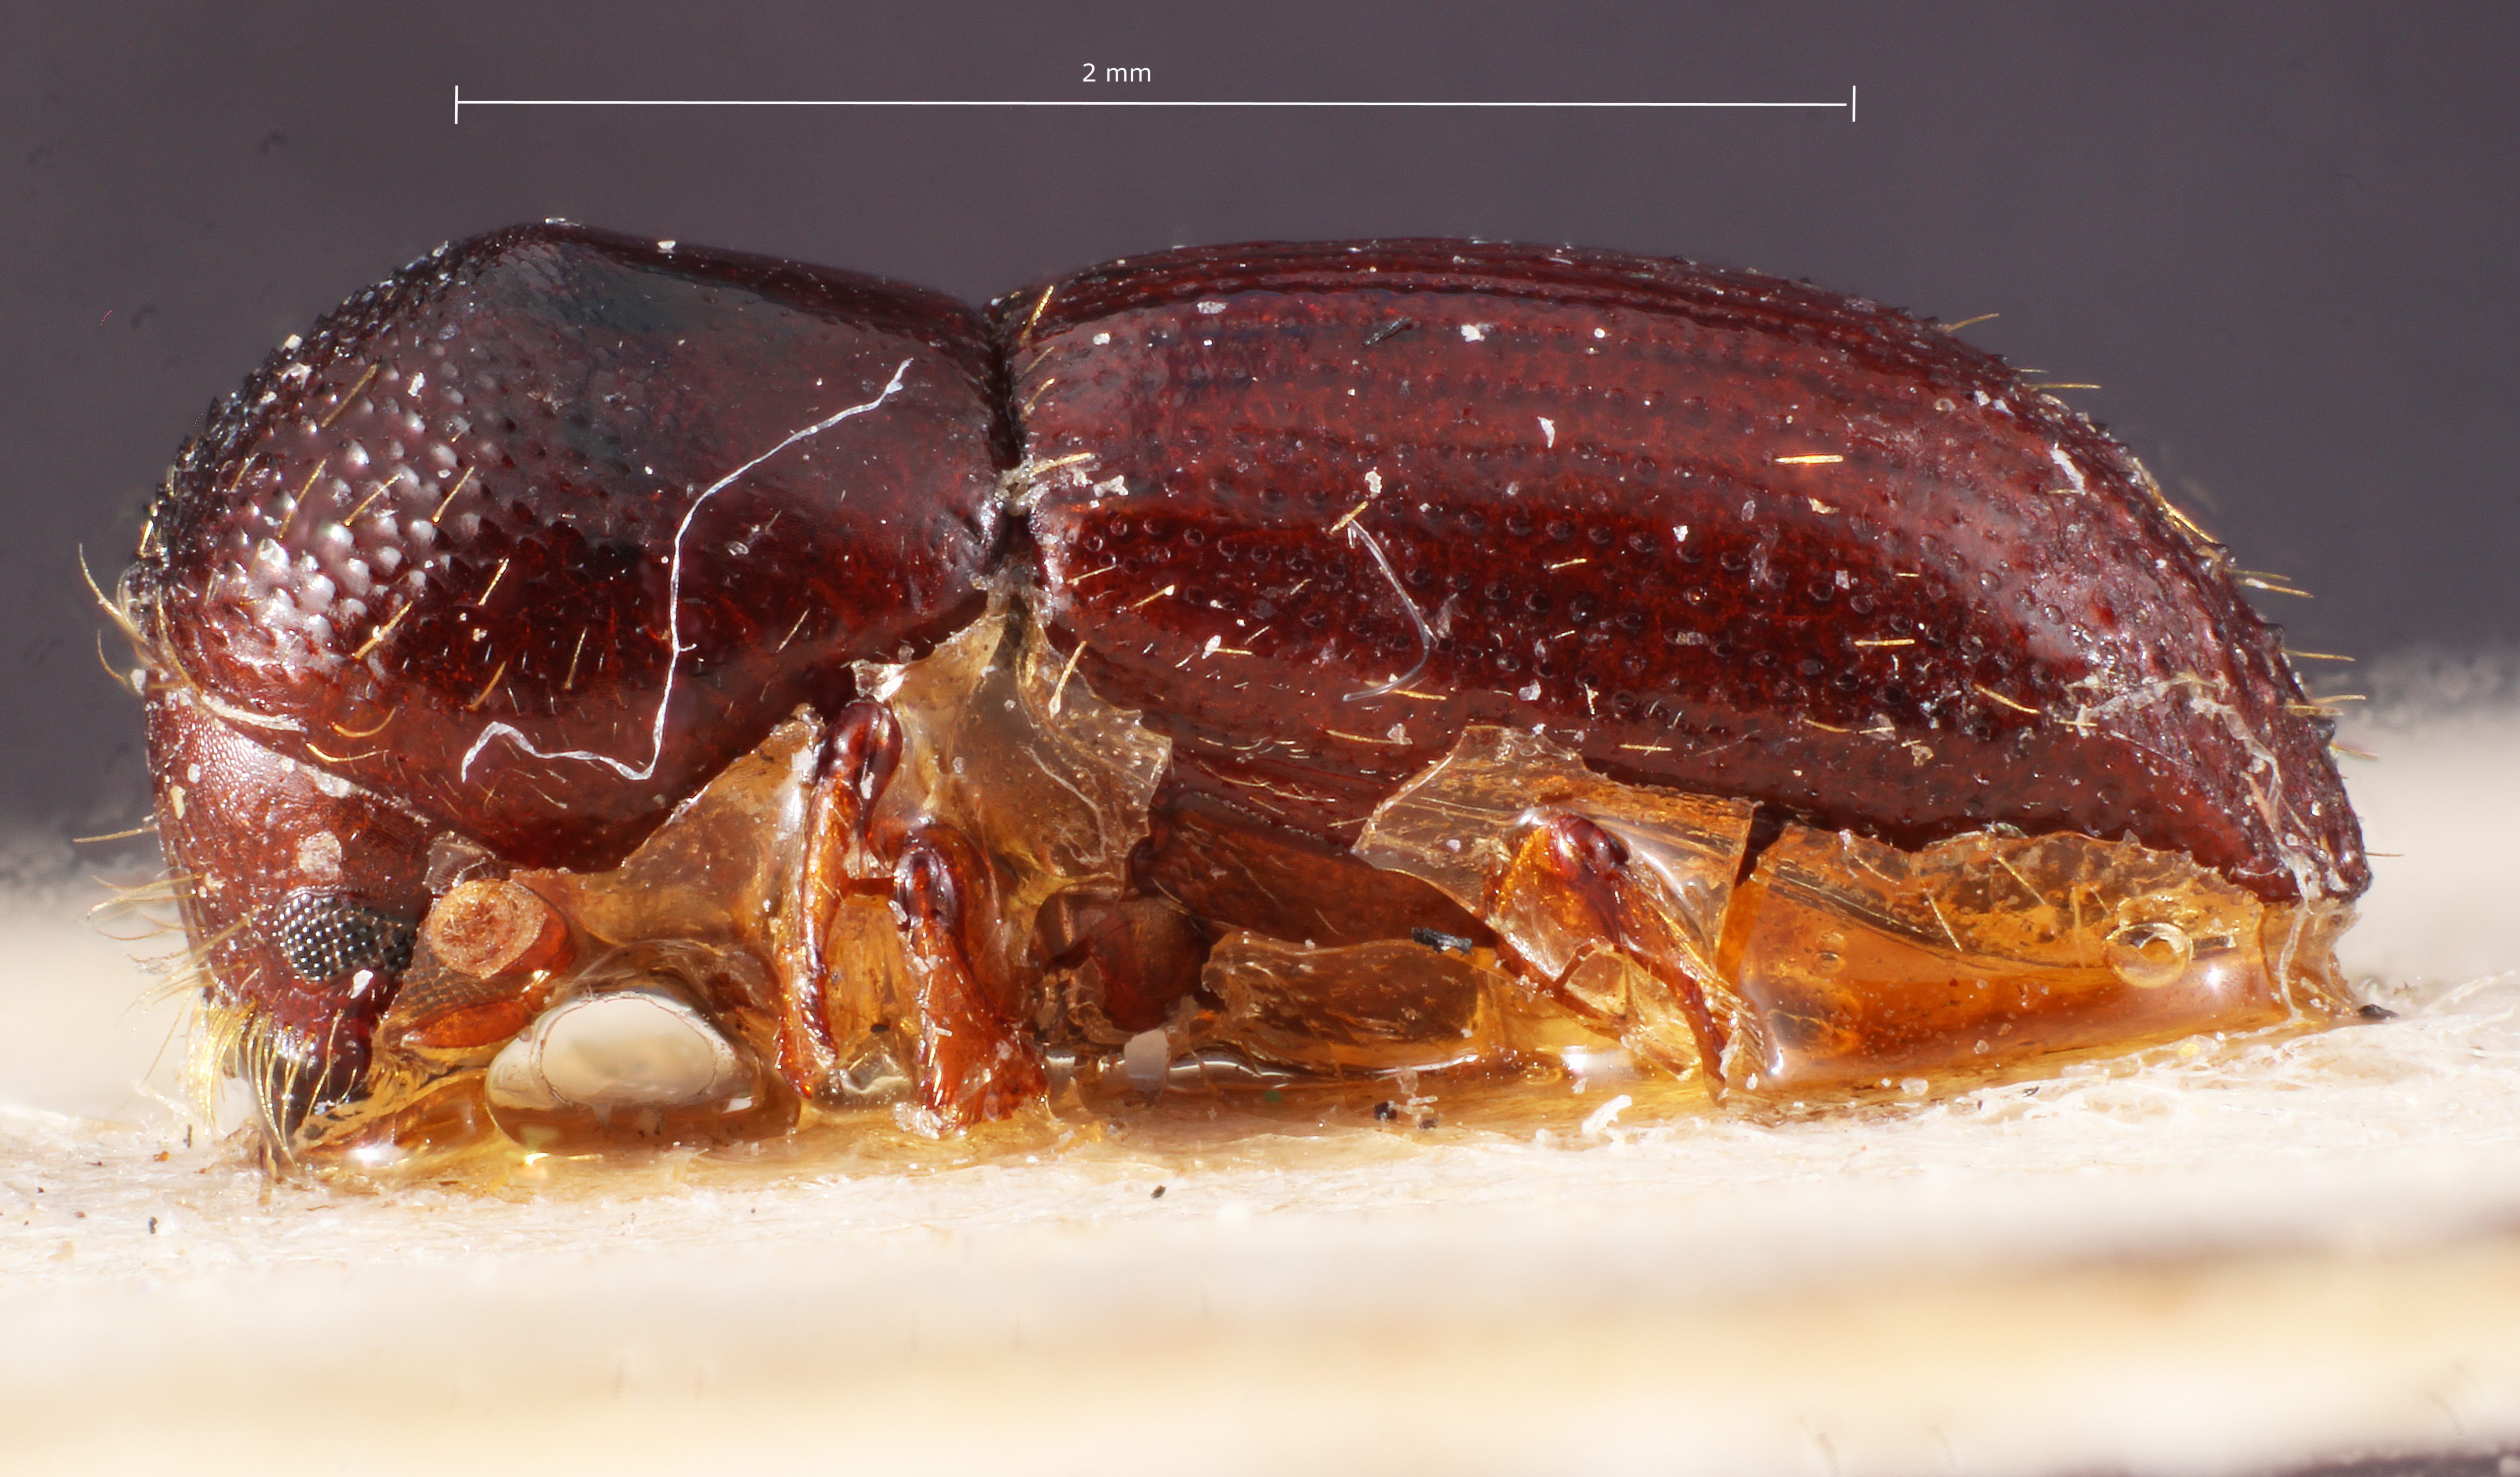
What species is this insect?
Xyleborus caraibicus
